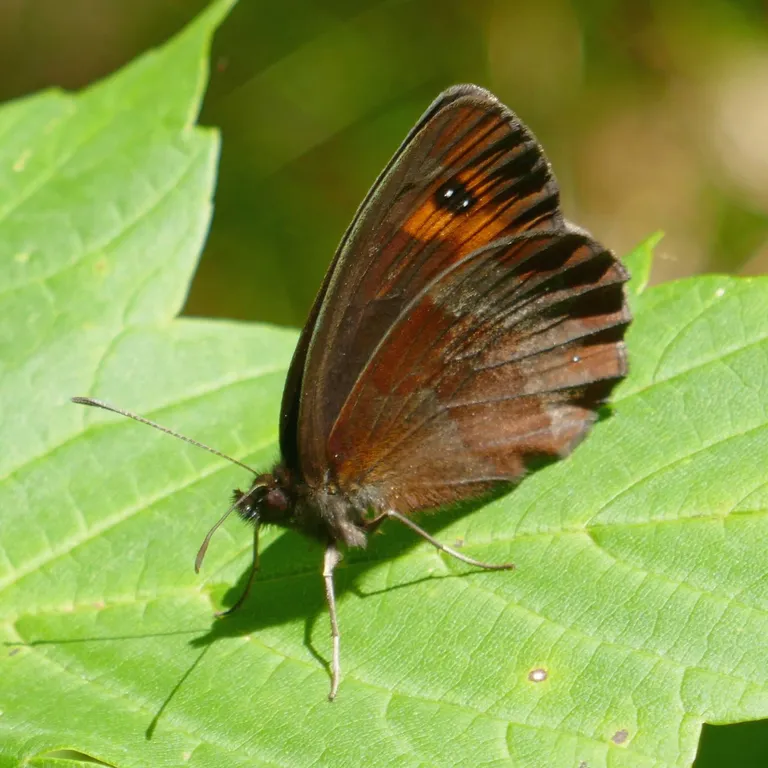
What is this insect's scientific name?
Erebia aethiops
